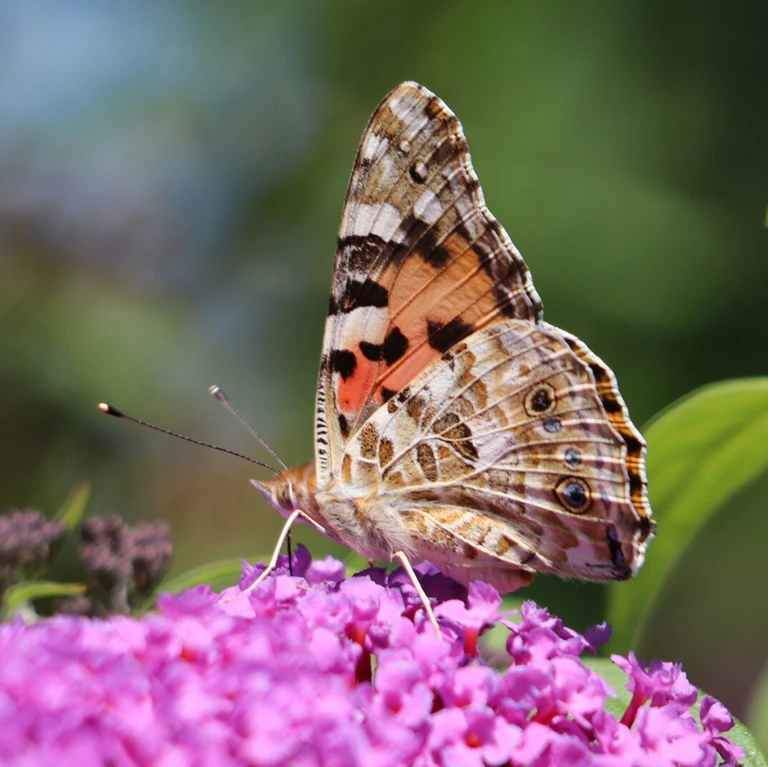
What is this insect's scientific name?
Vanessa cardui
